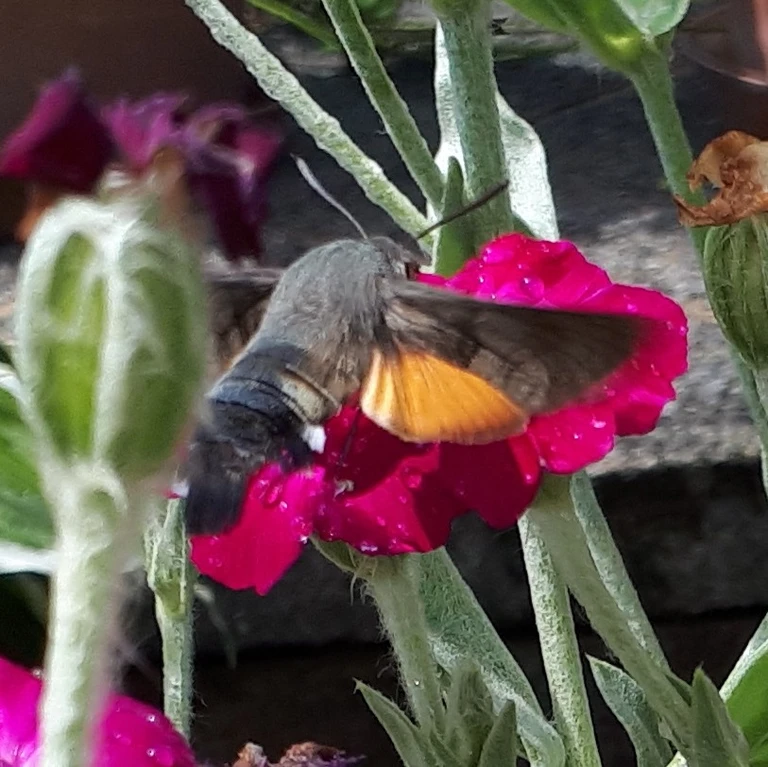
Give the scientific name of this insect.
Macroglossum stellatarum
